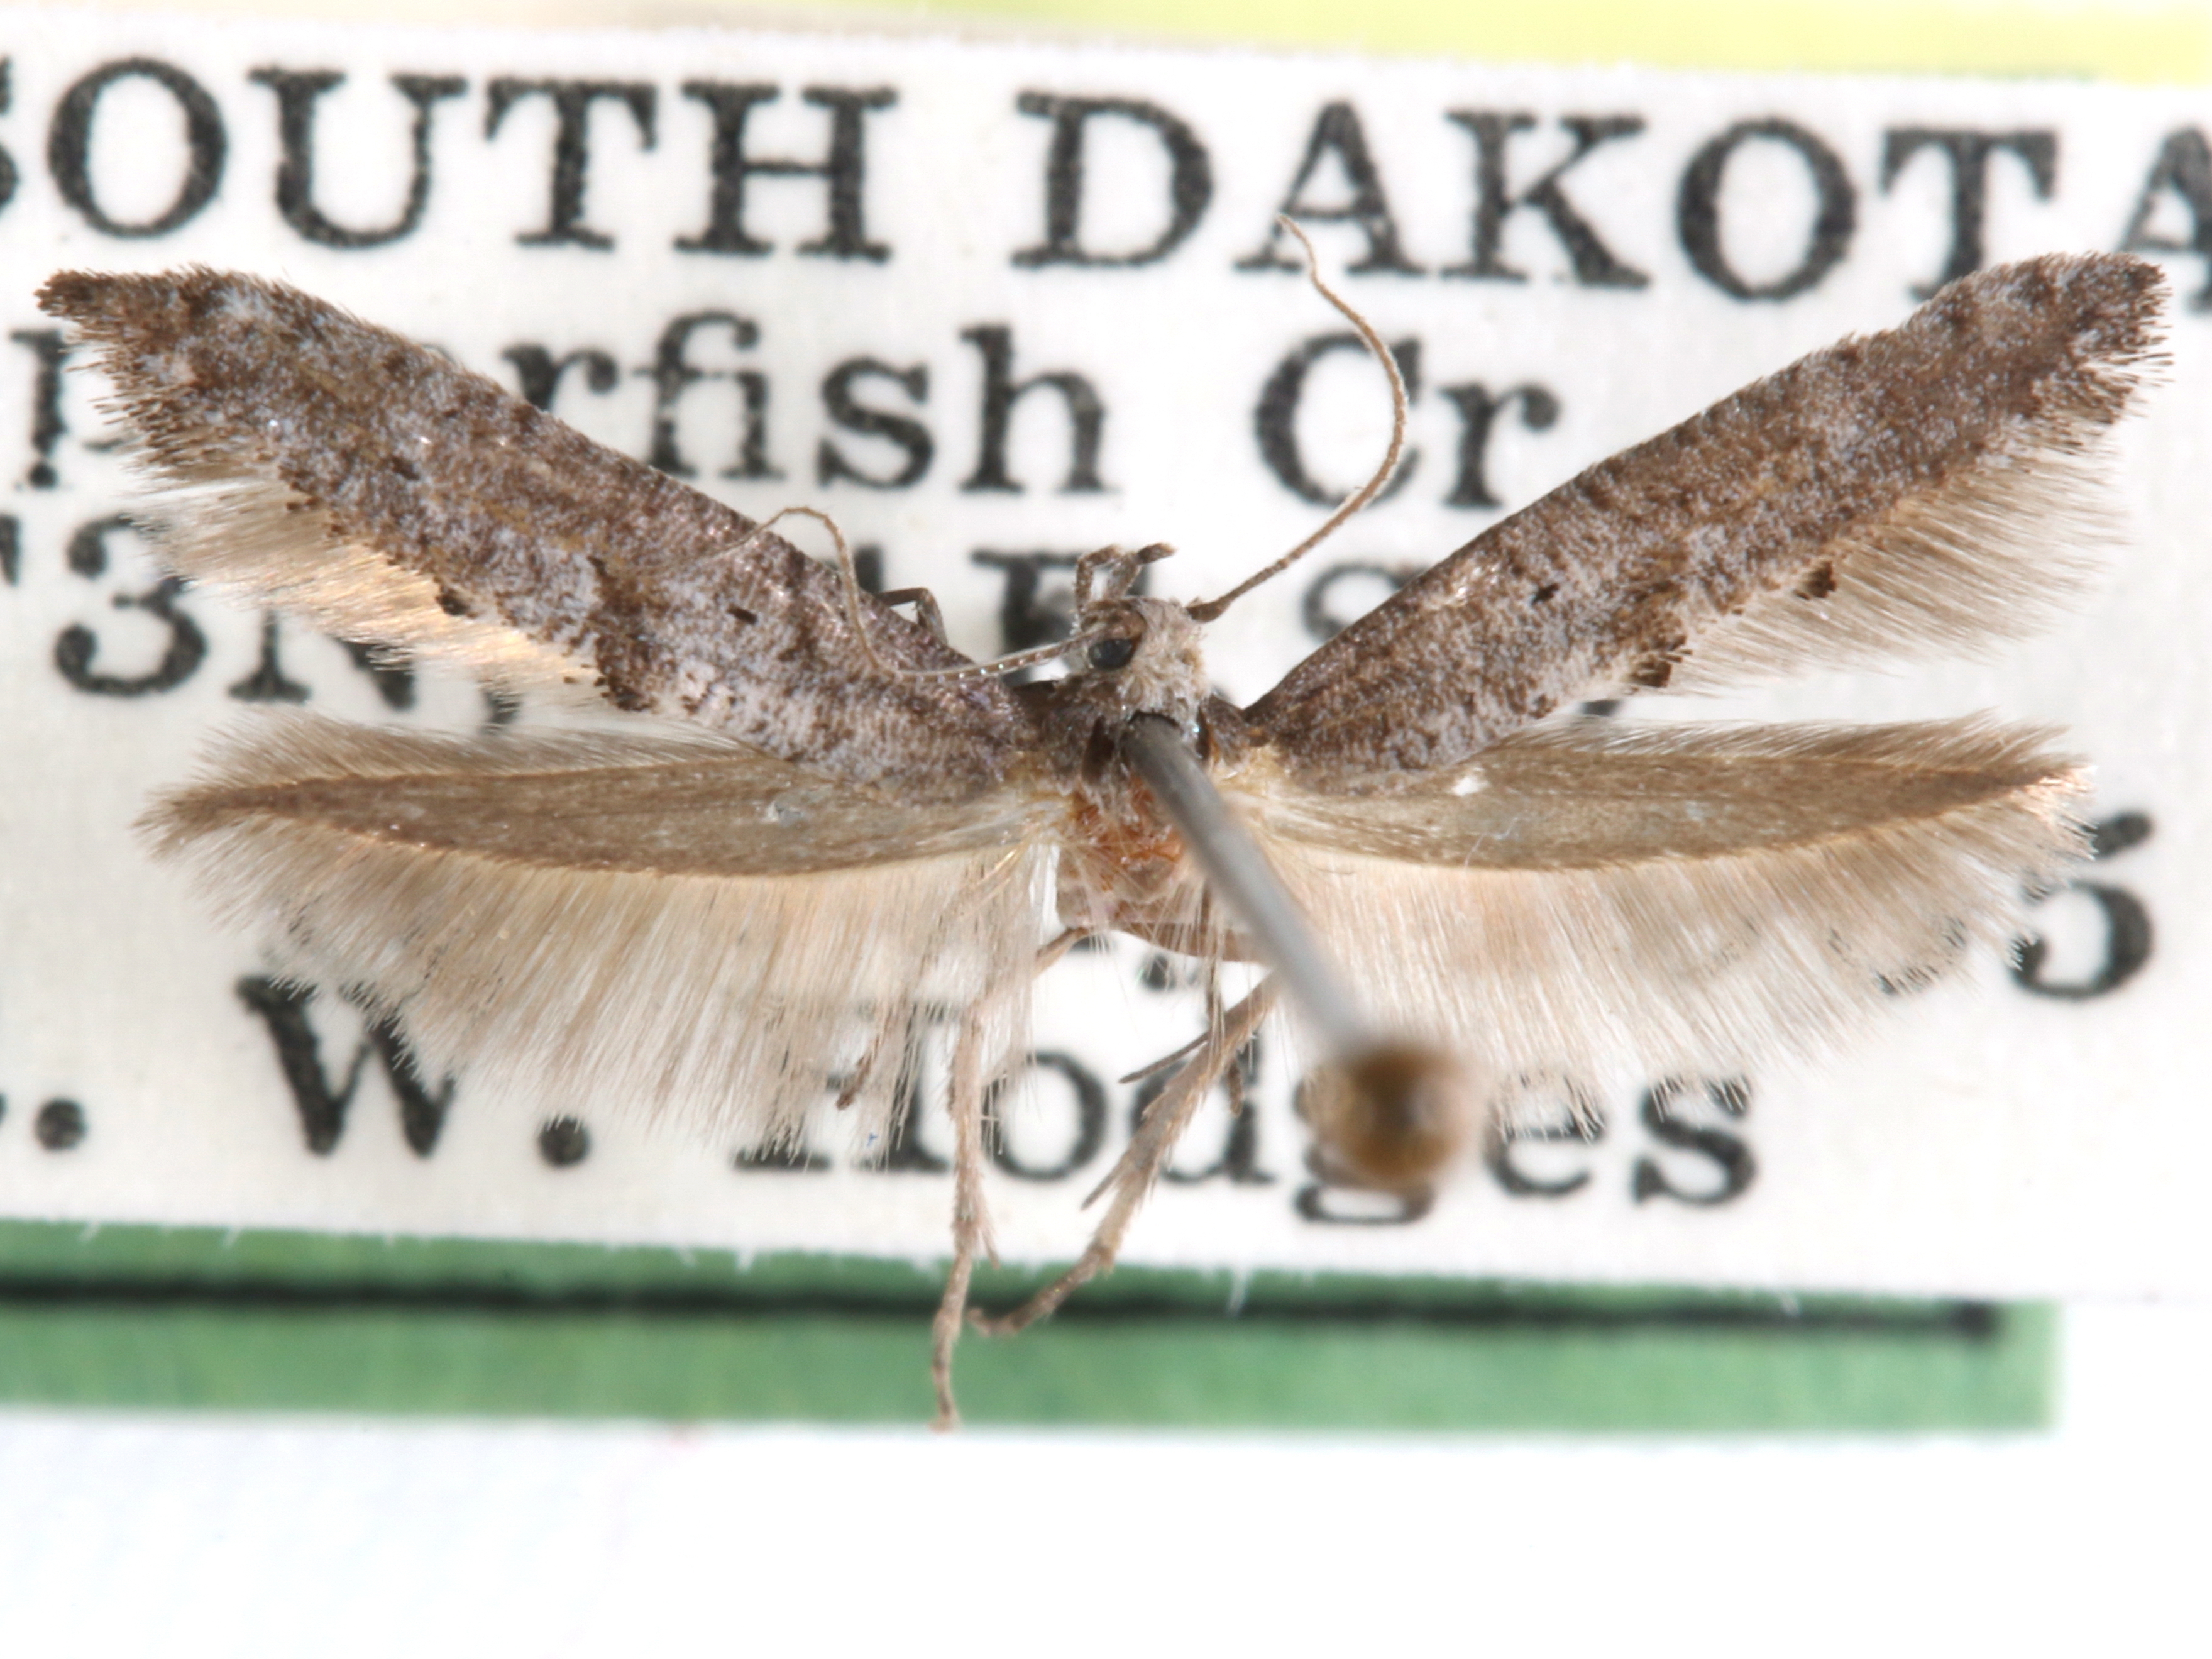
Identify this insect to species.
Ochromolopis ramapoella
